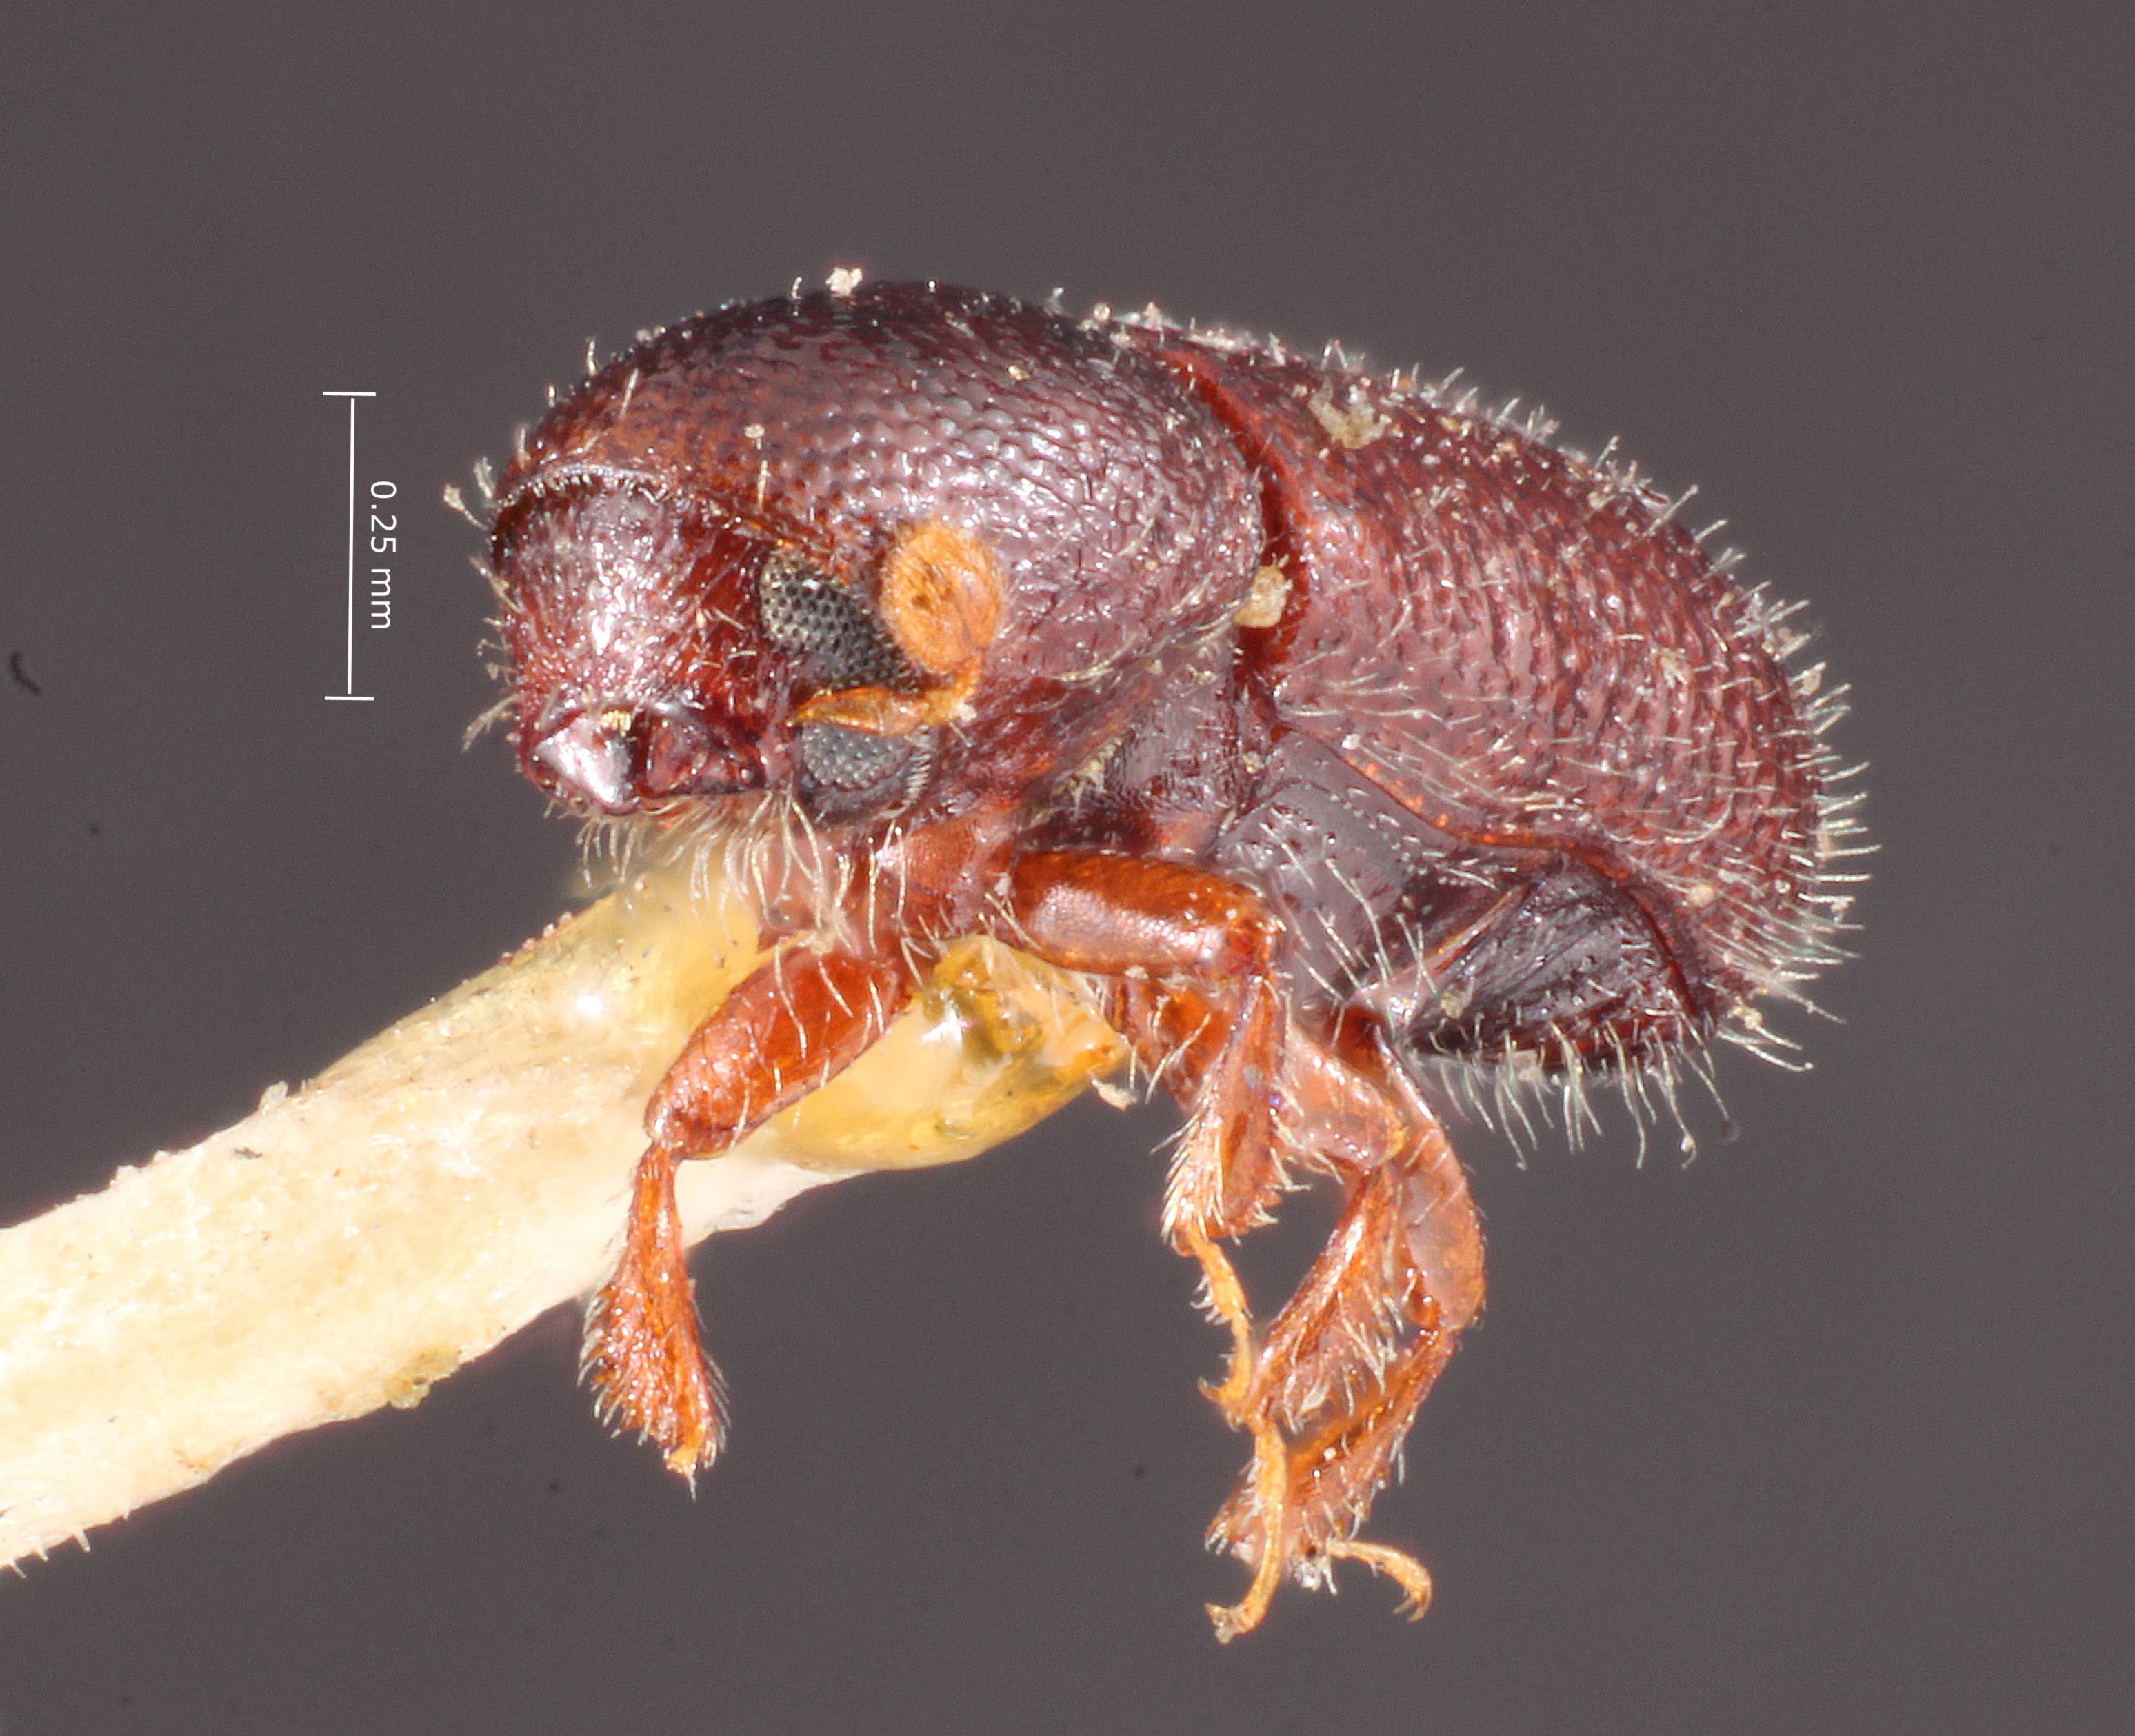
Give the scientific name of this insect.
Xylocleptes anonae
